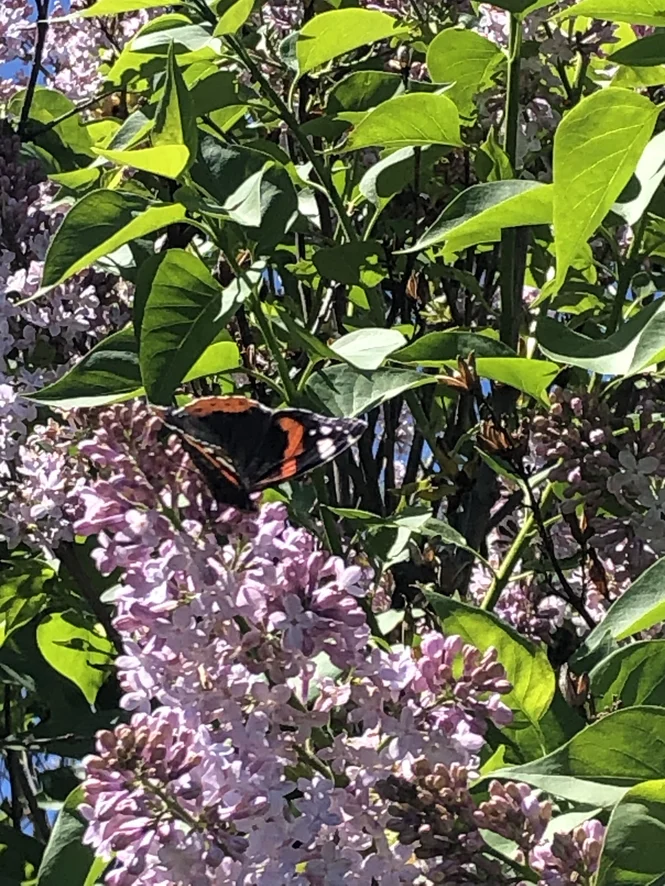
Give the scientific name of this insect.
Vanessa atalanta
